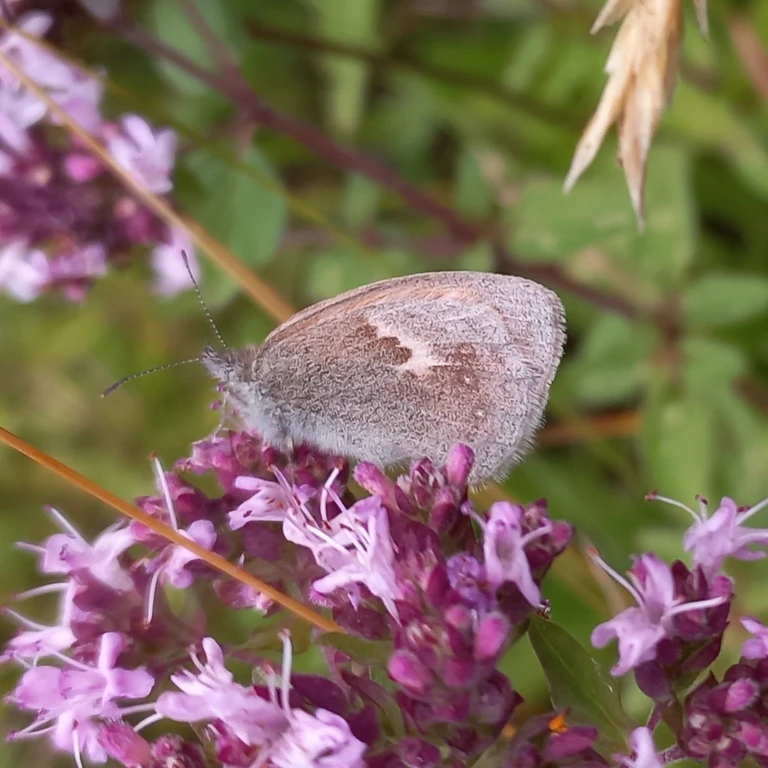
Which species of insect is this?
Coenonympha pamphilus
